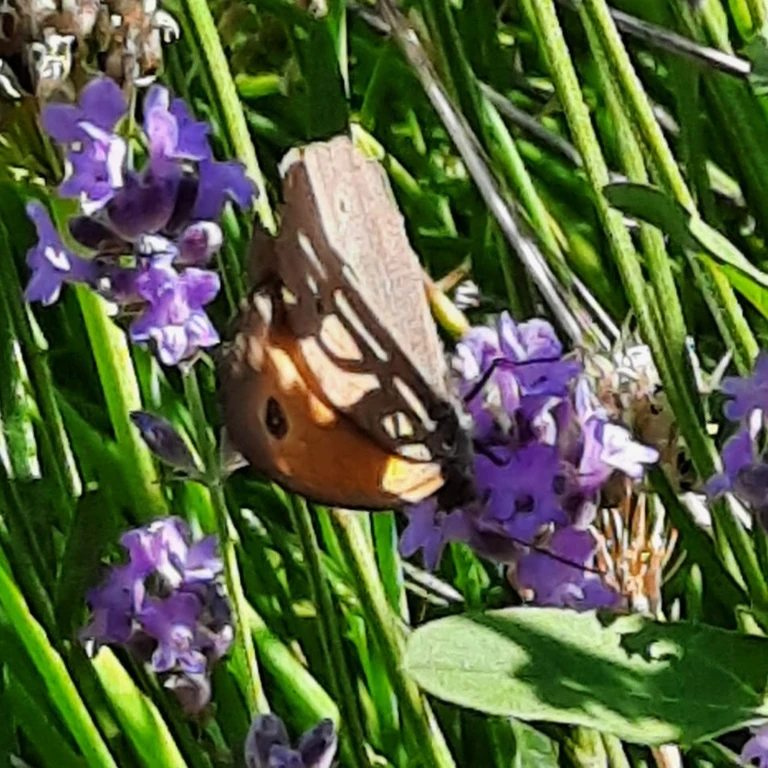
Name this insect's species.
Maniola jurtina
